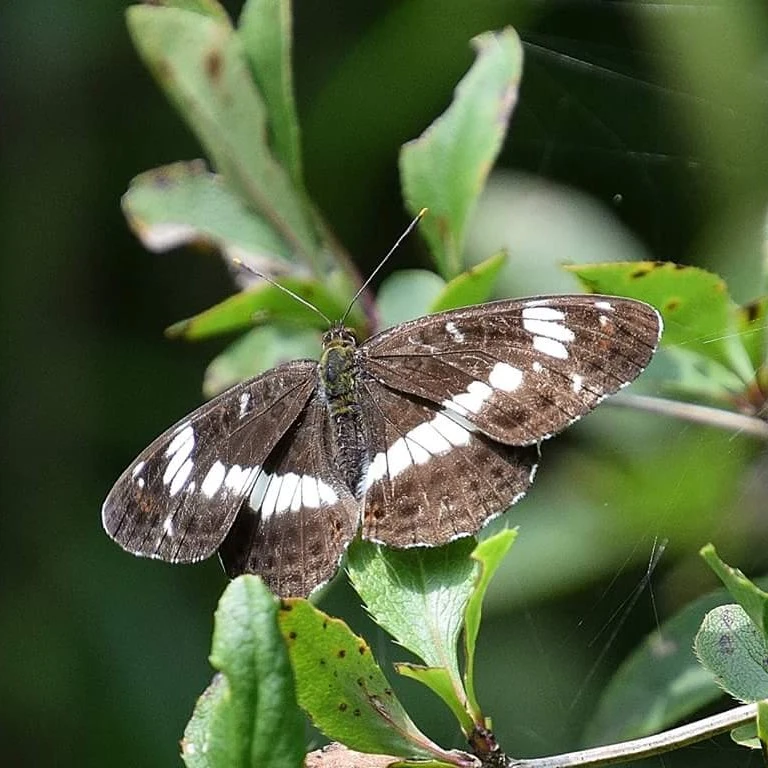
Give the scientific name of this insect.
Limenitis camilla (also Ladoga camilla)
